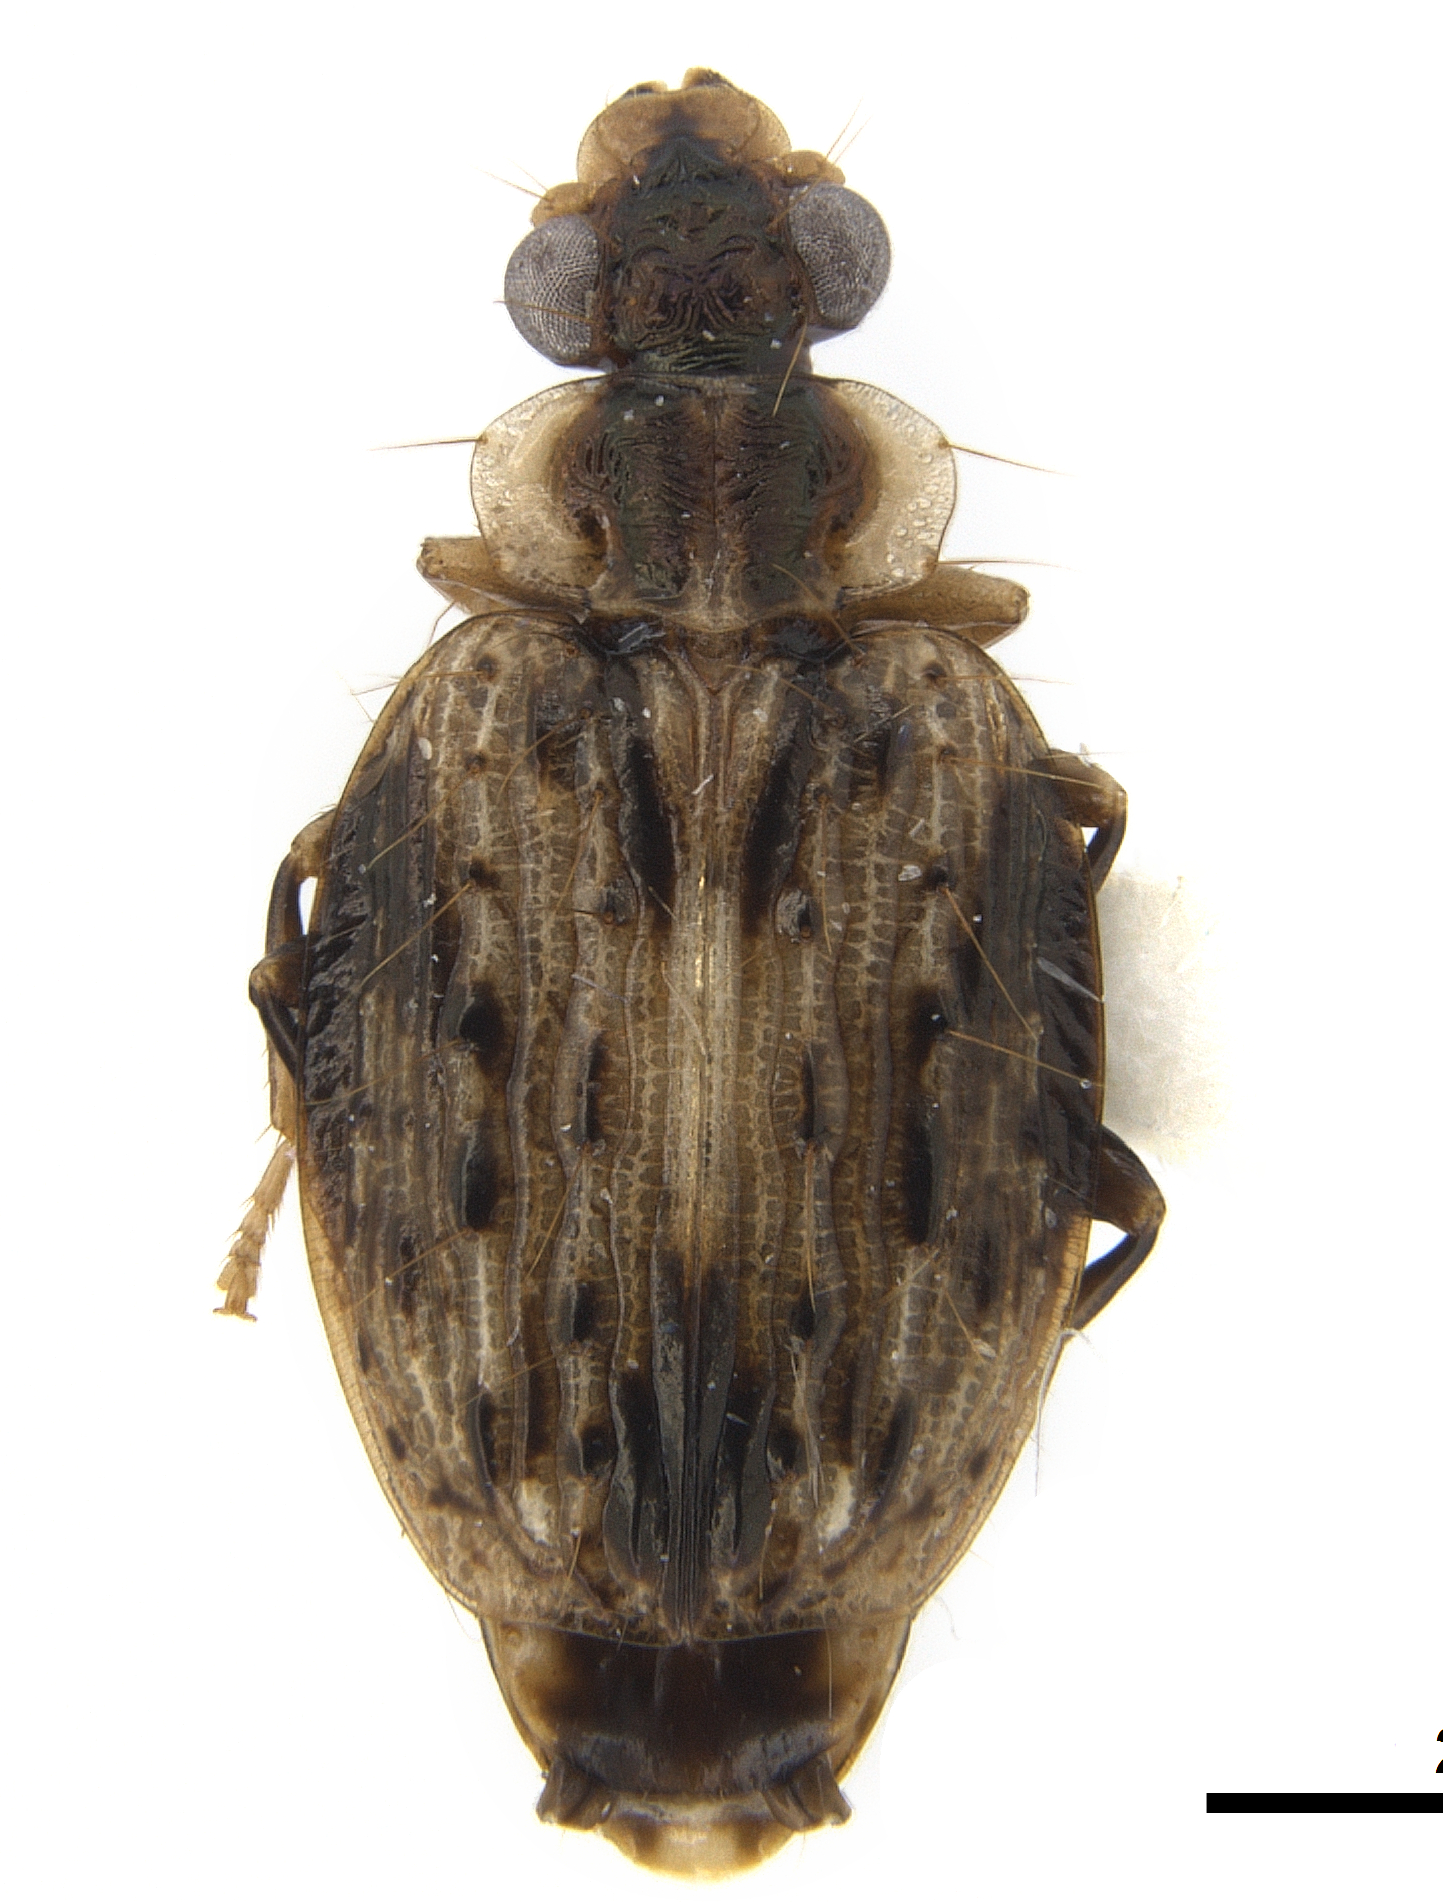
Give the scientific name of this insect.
Hyboptera dilutior
